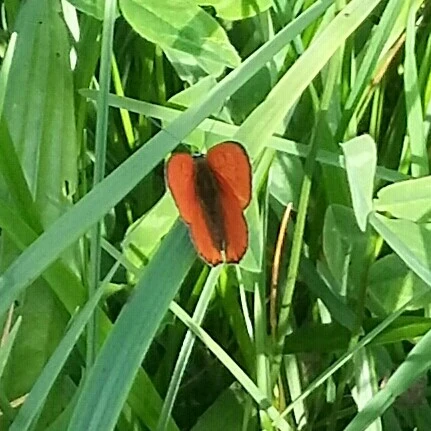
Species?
Lycaena dispar
